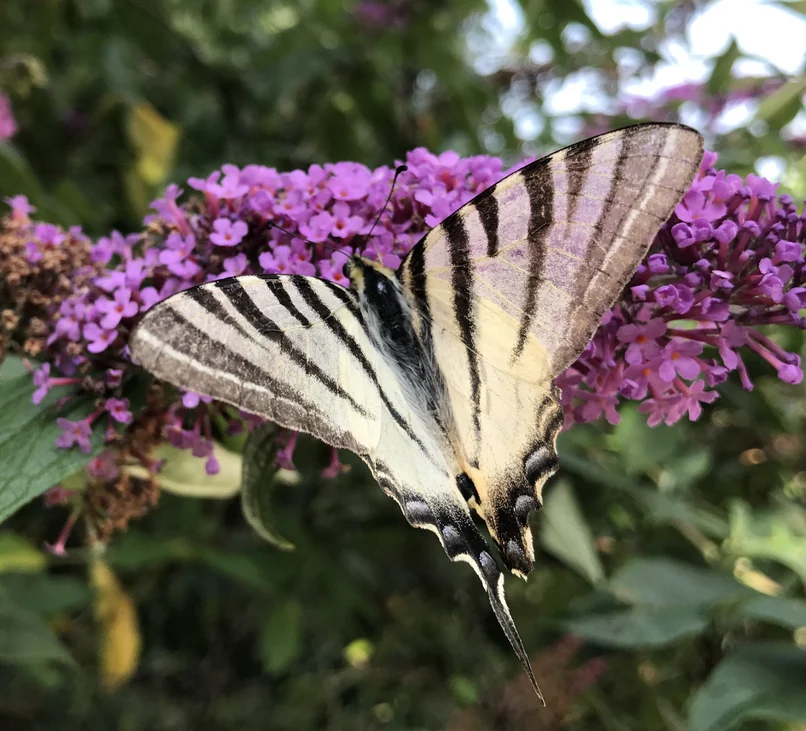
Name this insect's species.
Iphiclides podalirius
